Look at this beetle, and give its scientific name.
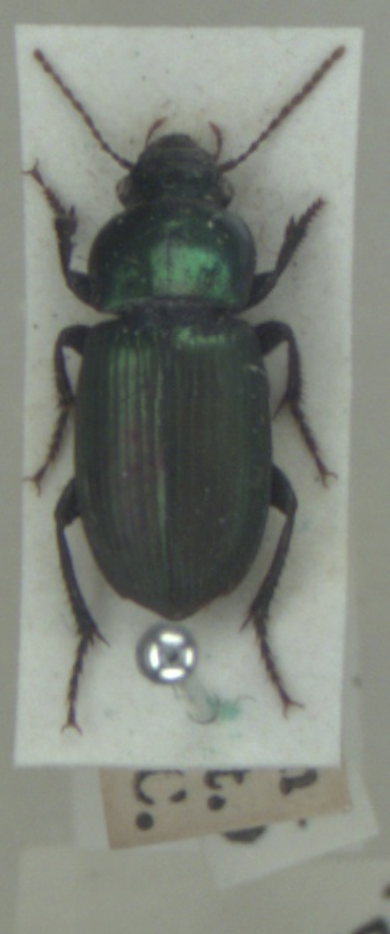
Harpalus affinis
